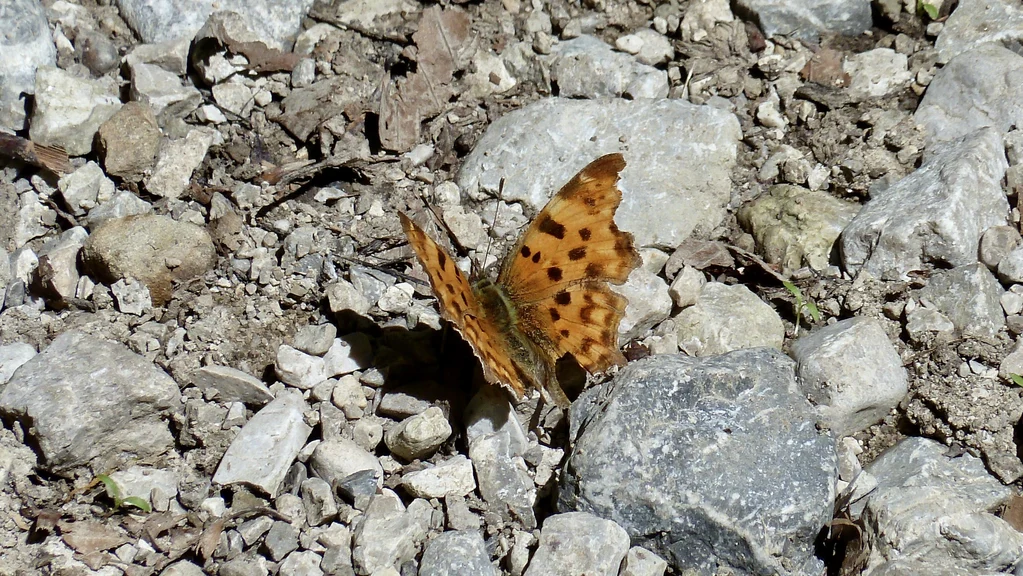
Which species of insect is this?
Polygonia c-album
